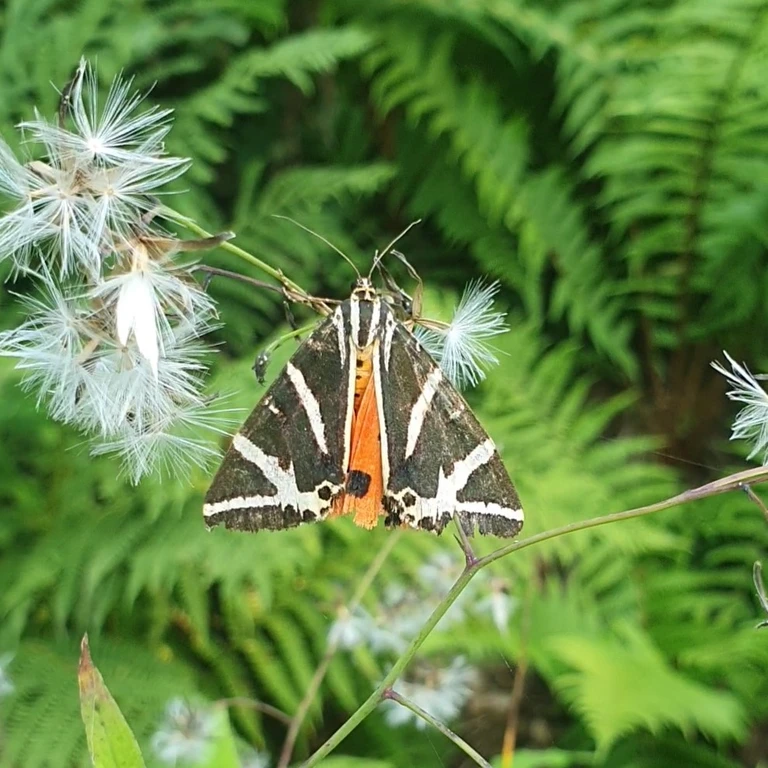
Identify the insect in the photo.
Euplagia quadripunctaria
